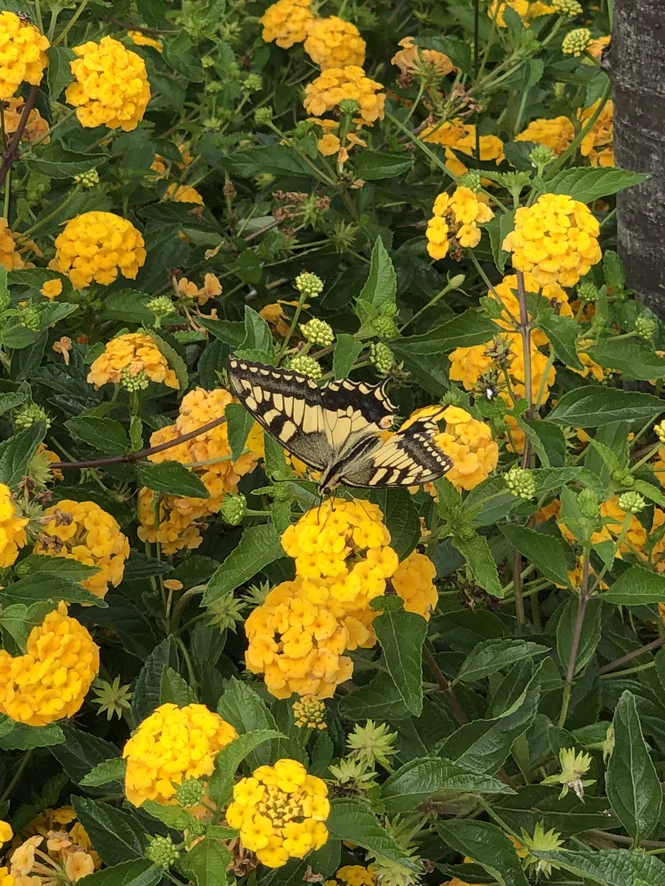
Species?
Papilio machaon
